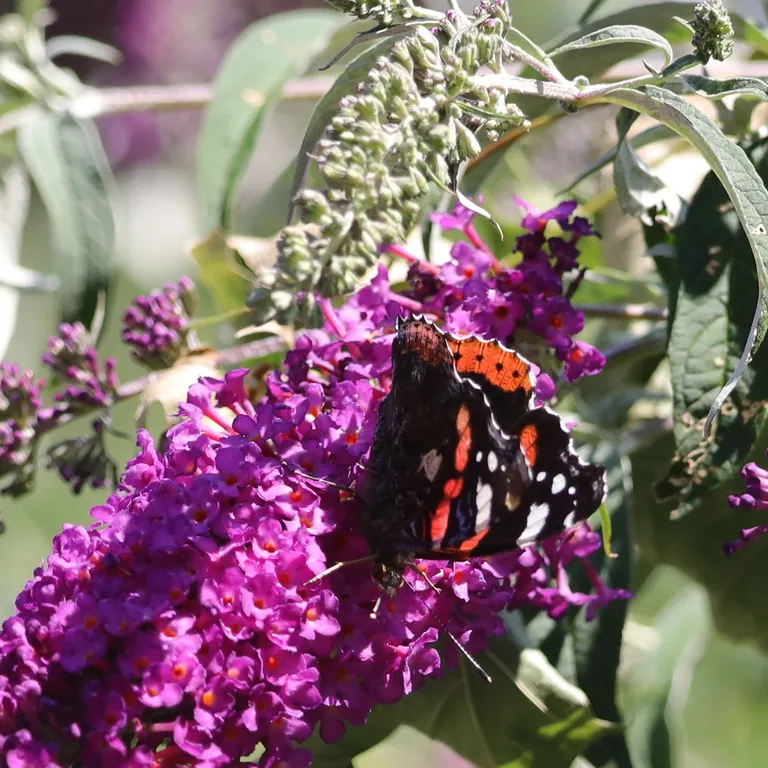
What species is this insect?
Vanessa atalanta
